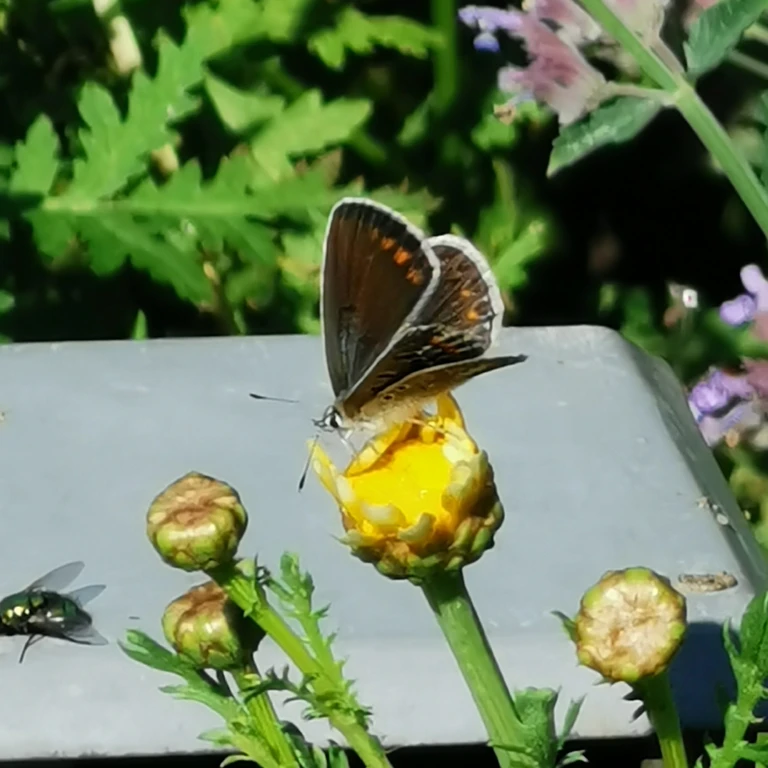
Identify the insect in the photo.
Polyommatus icarus
